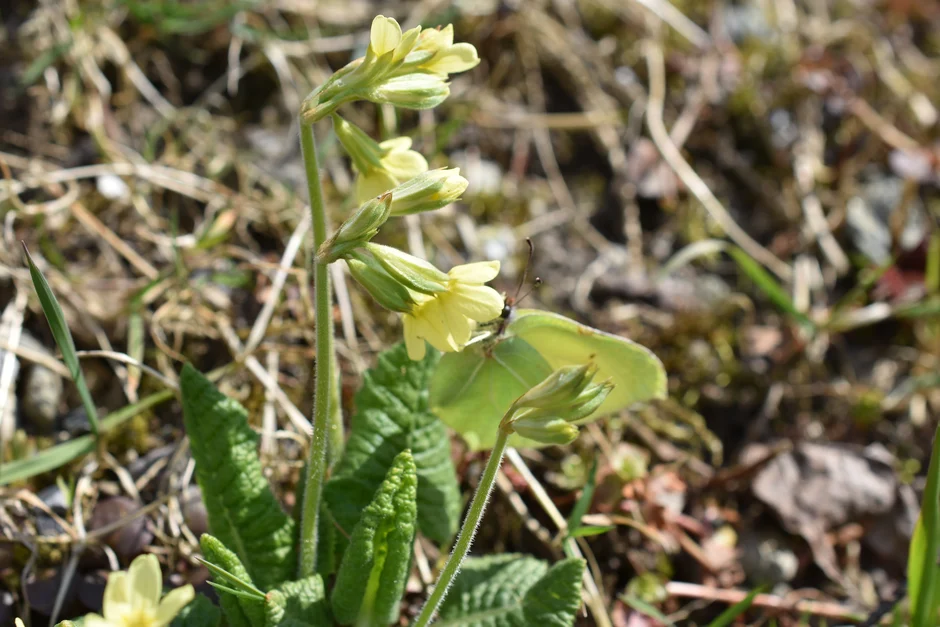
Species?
Gonepteryx rhamni
